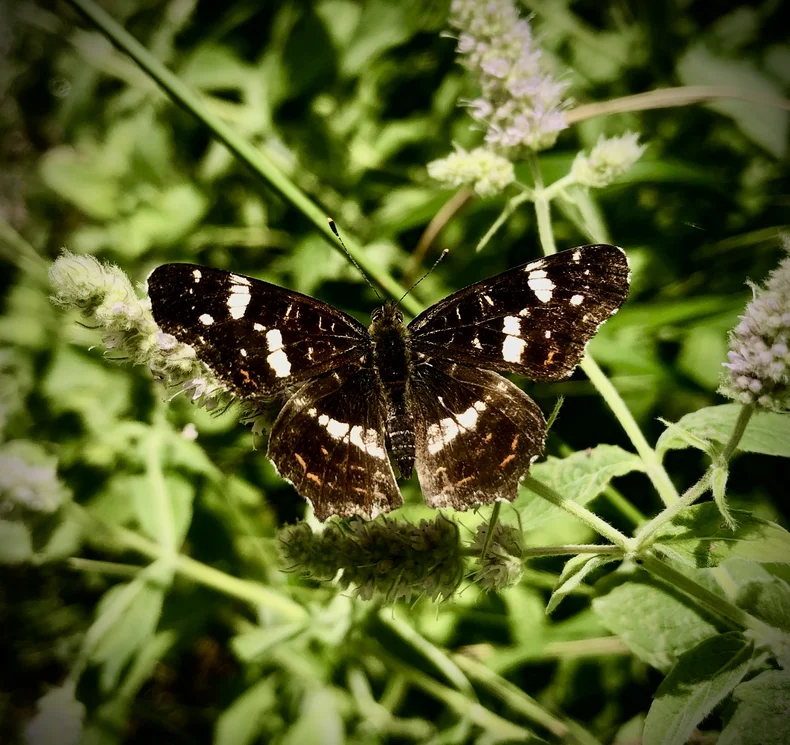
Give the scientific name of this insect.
Araschnia levana
